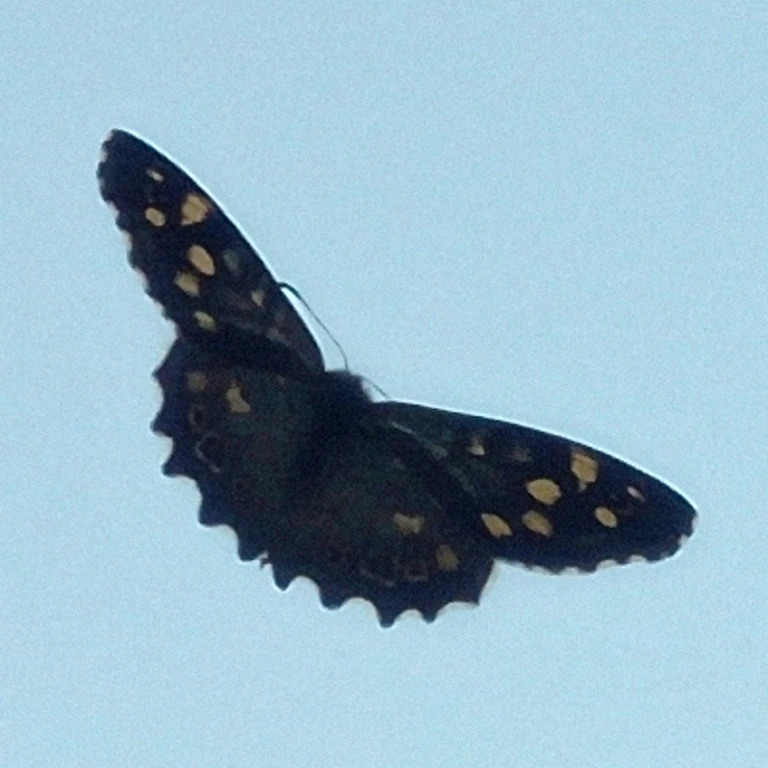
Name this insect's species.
Pararge aegeria
